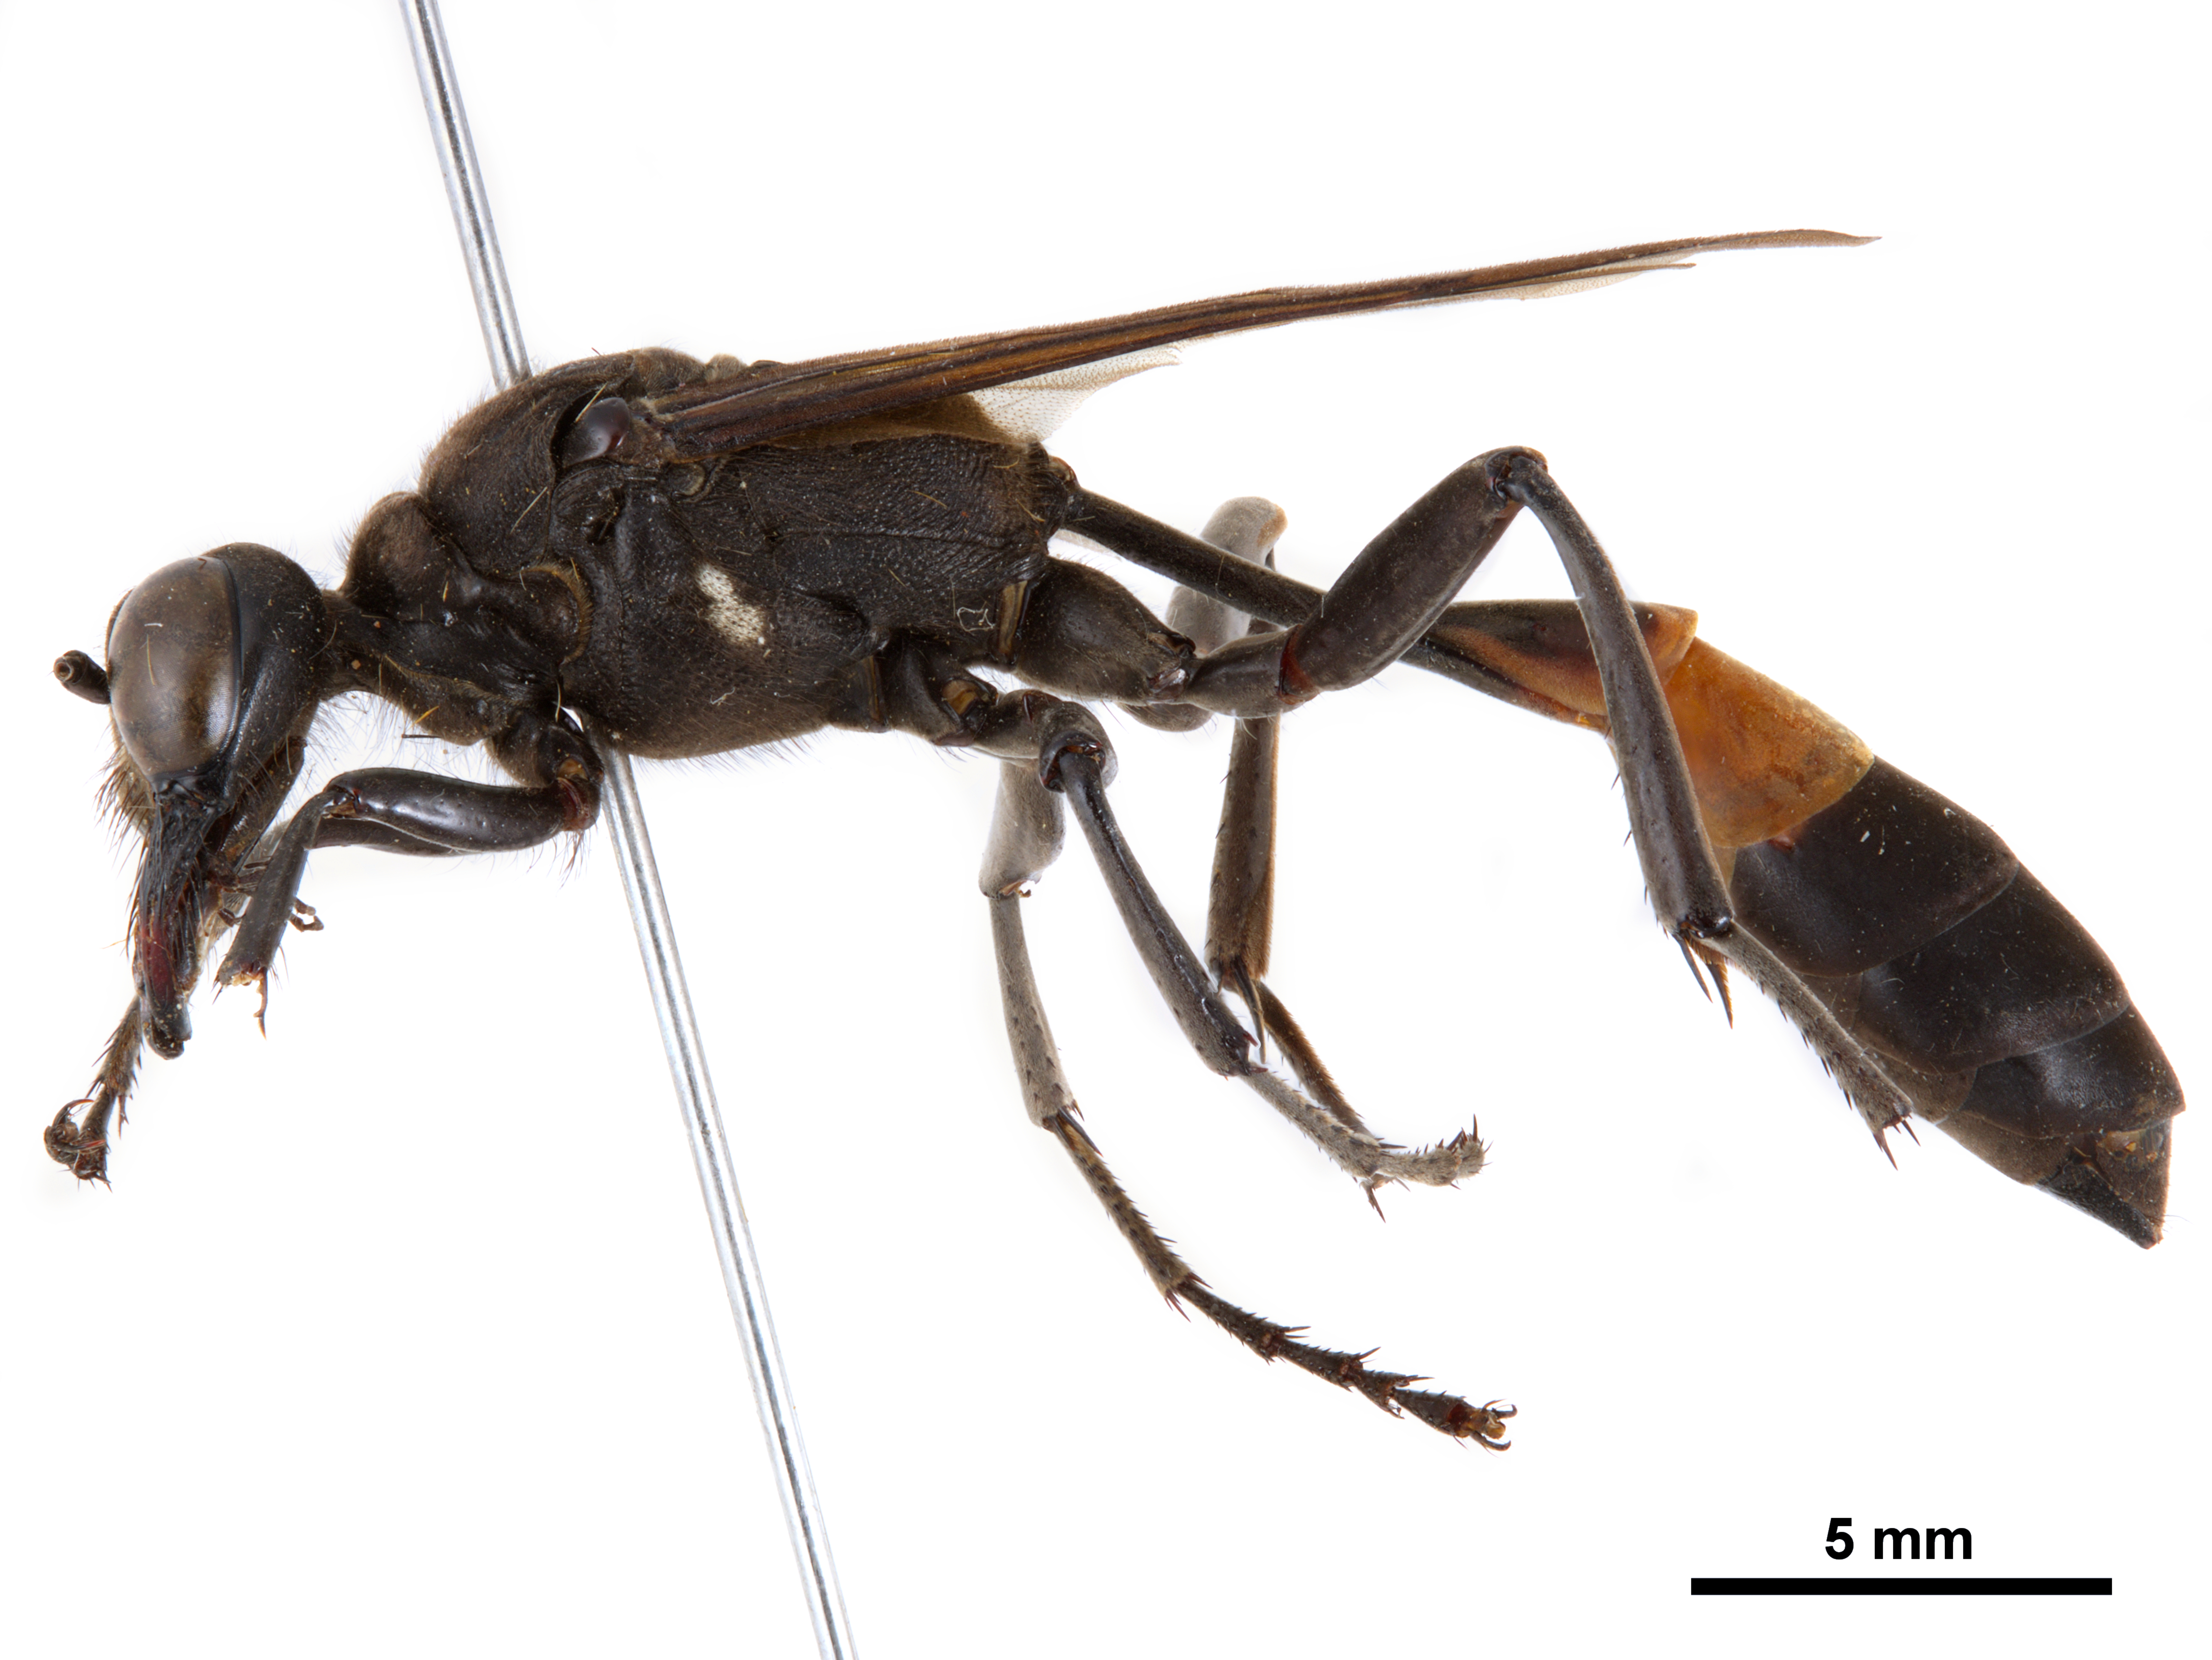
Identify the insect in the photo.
Hoplammophila aemulans
